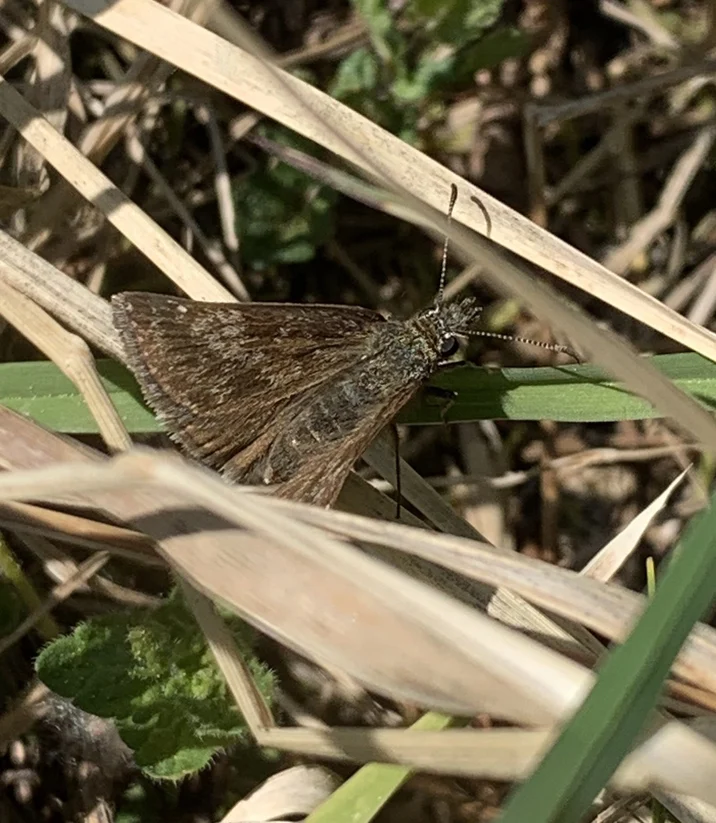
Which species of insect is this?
Erynnis tages
